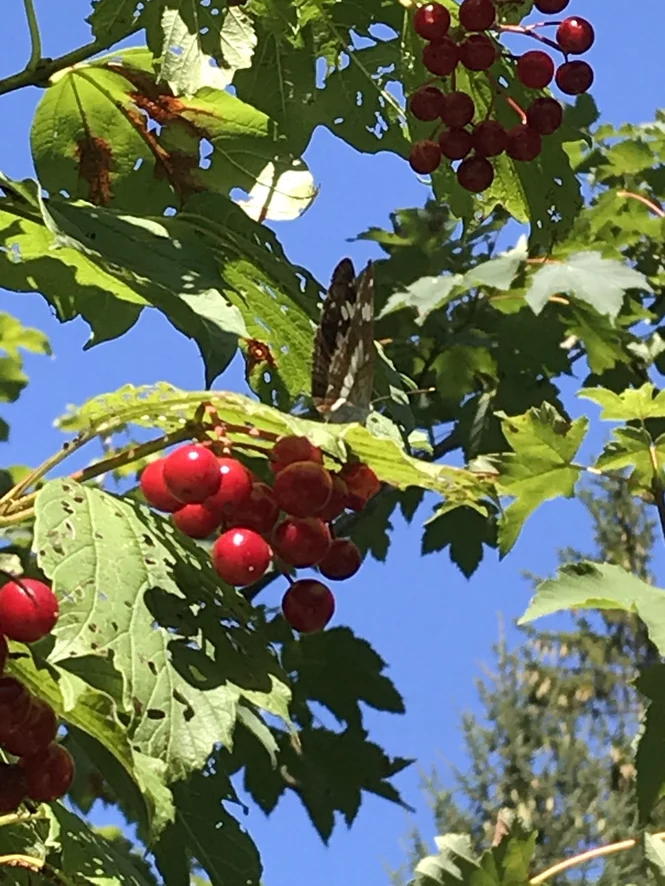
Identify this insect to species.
Limenitis camilla (also Ladoga camilla)
